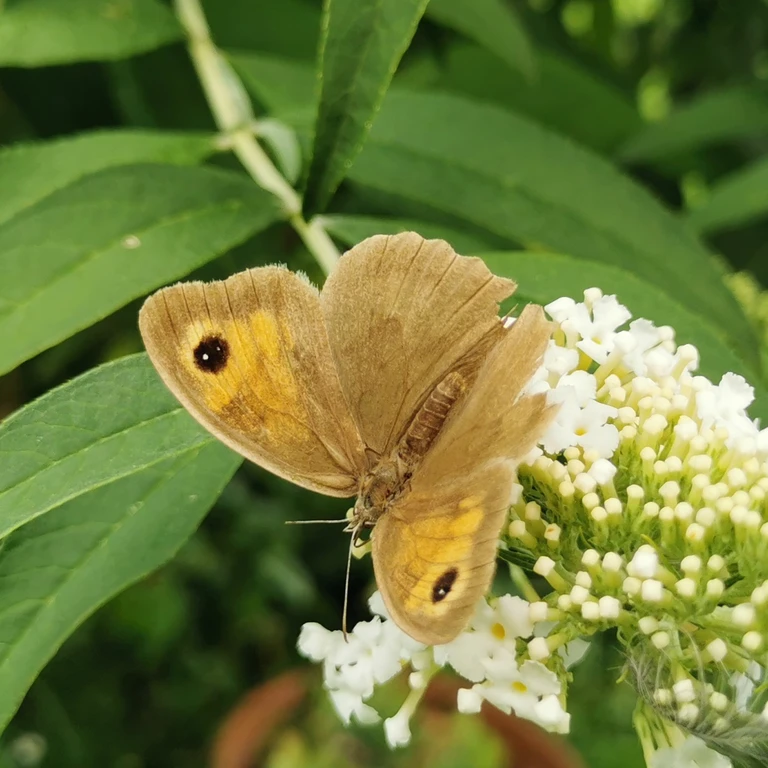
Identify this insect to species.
Maniola jurtina
